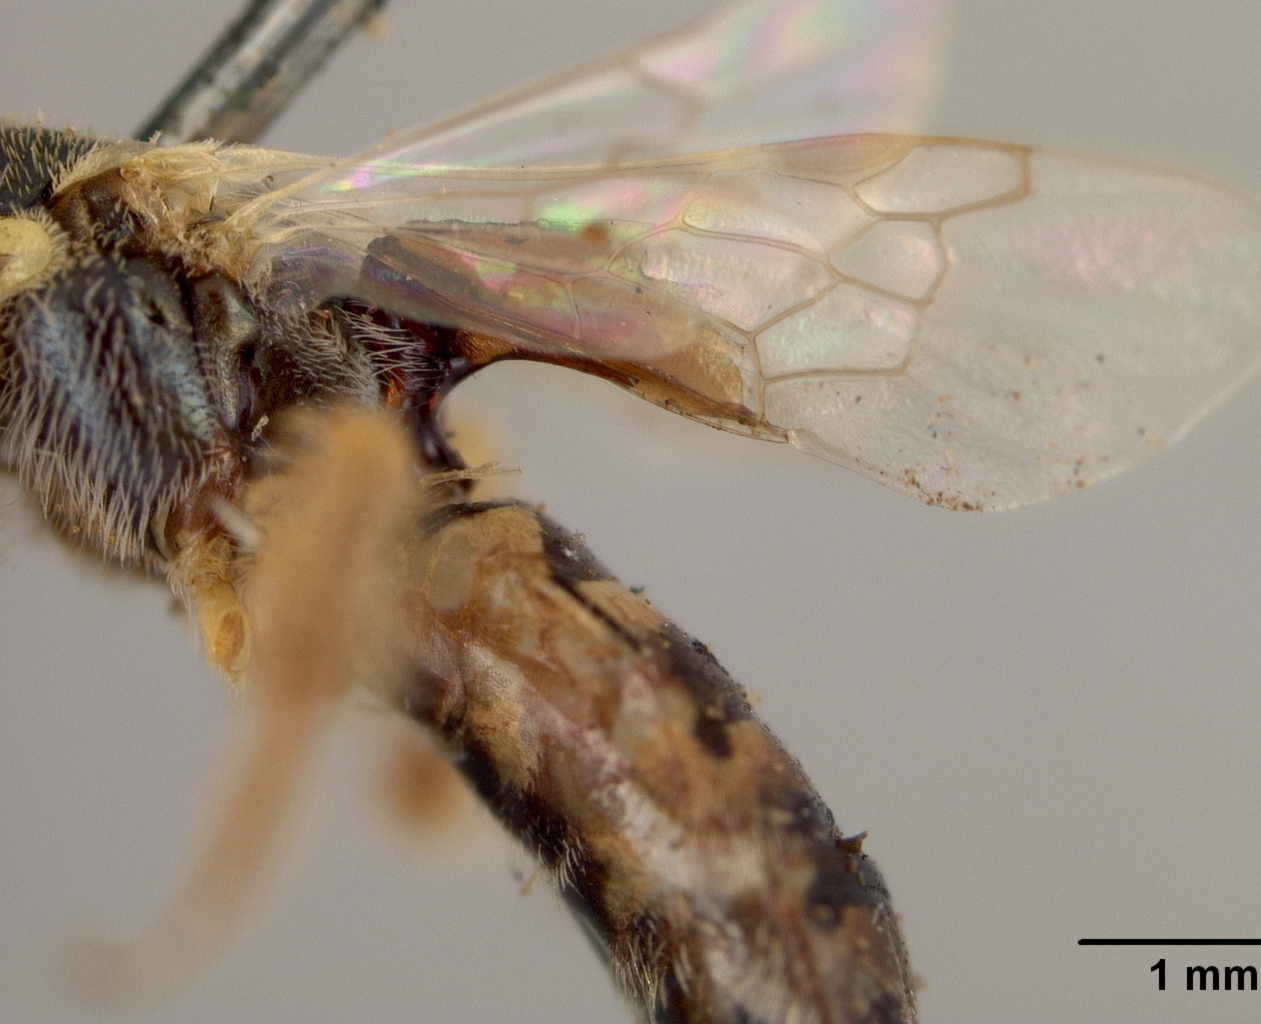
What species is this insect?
Perdita utahensis
